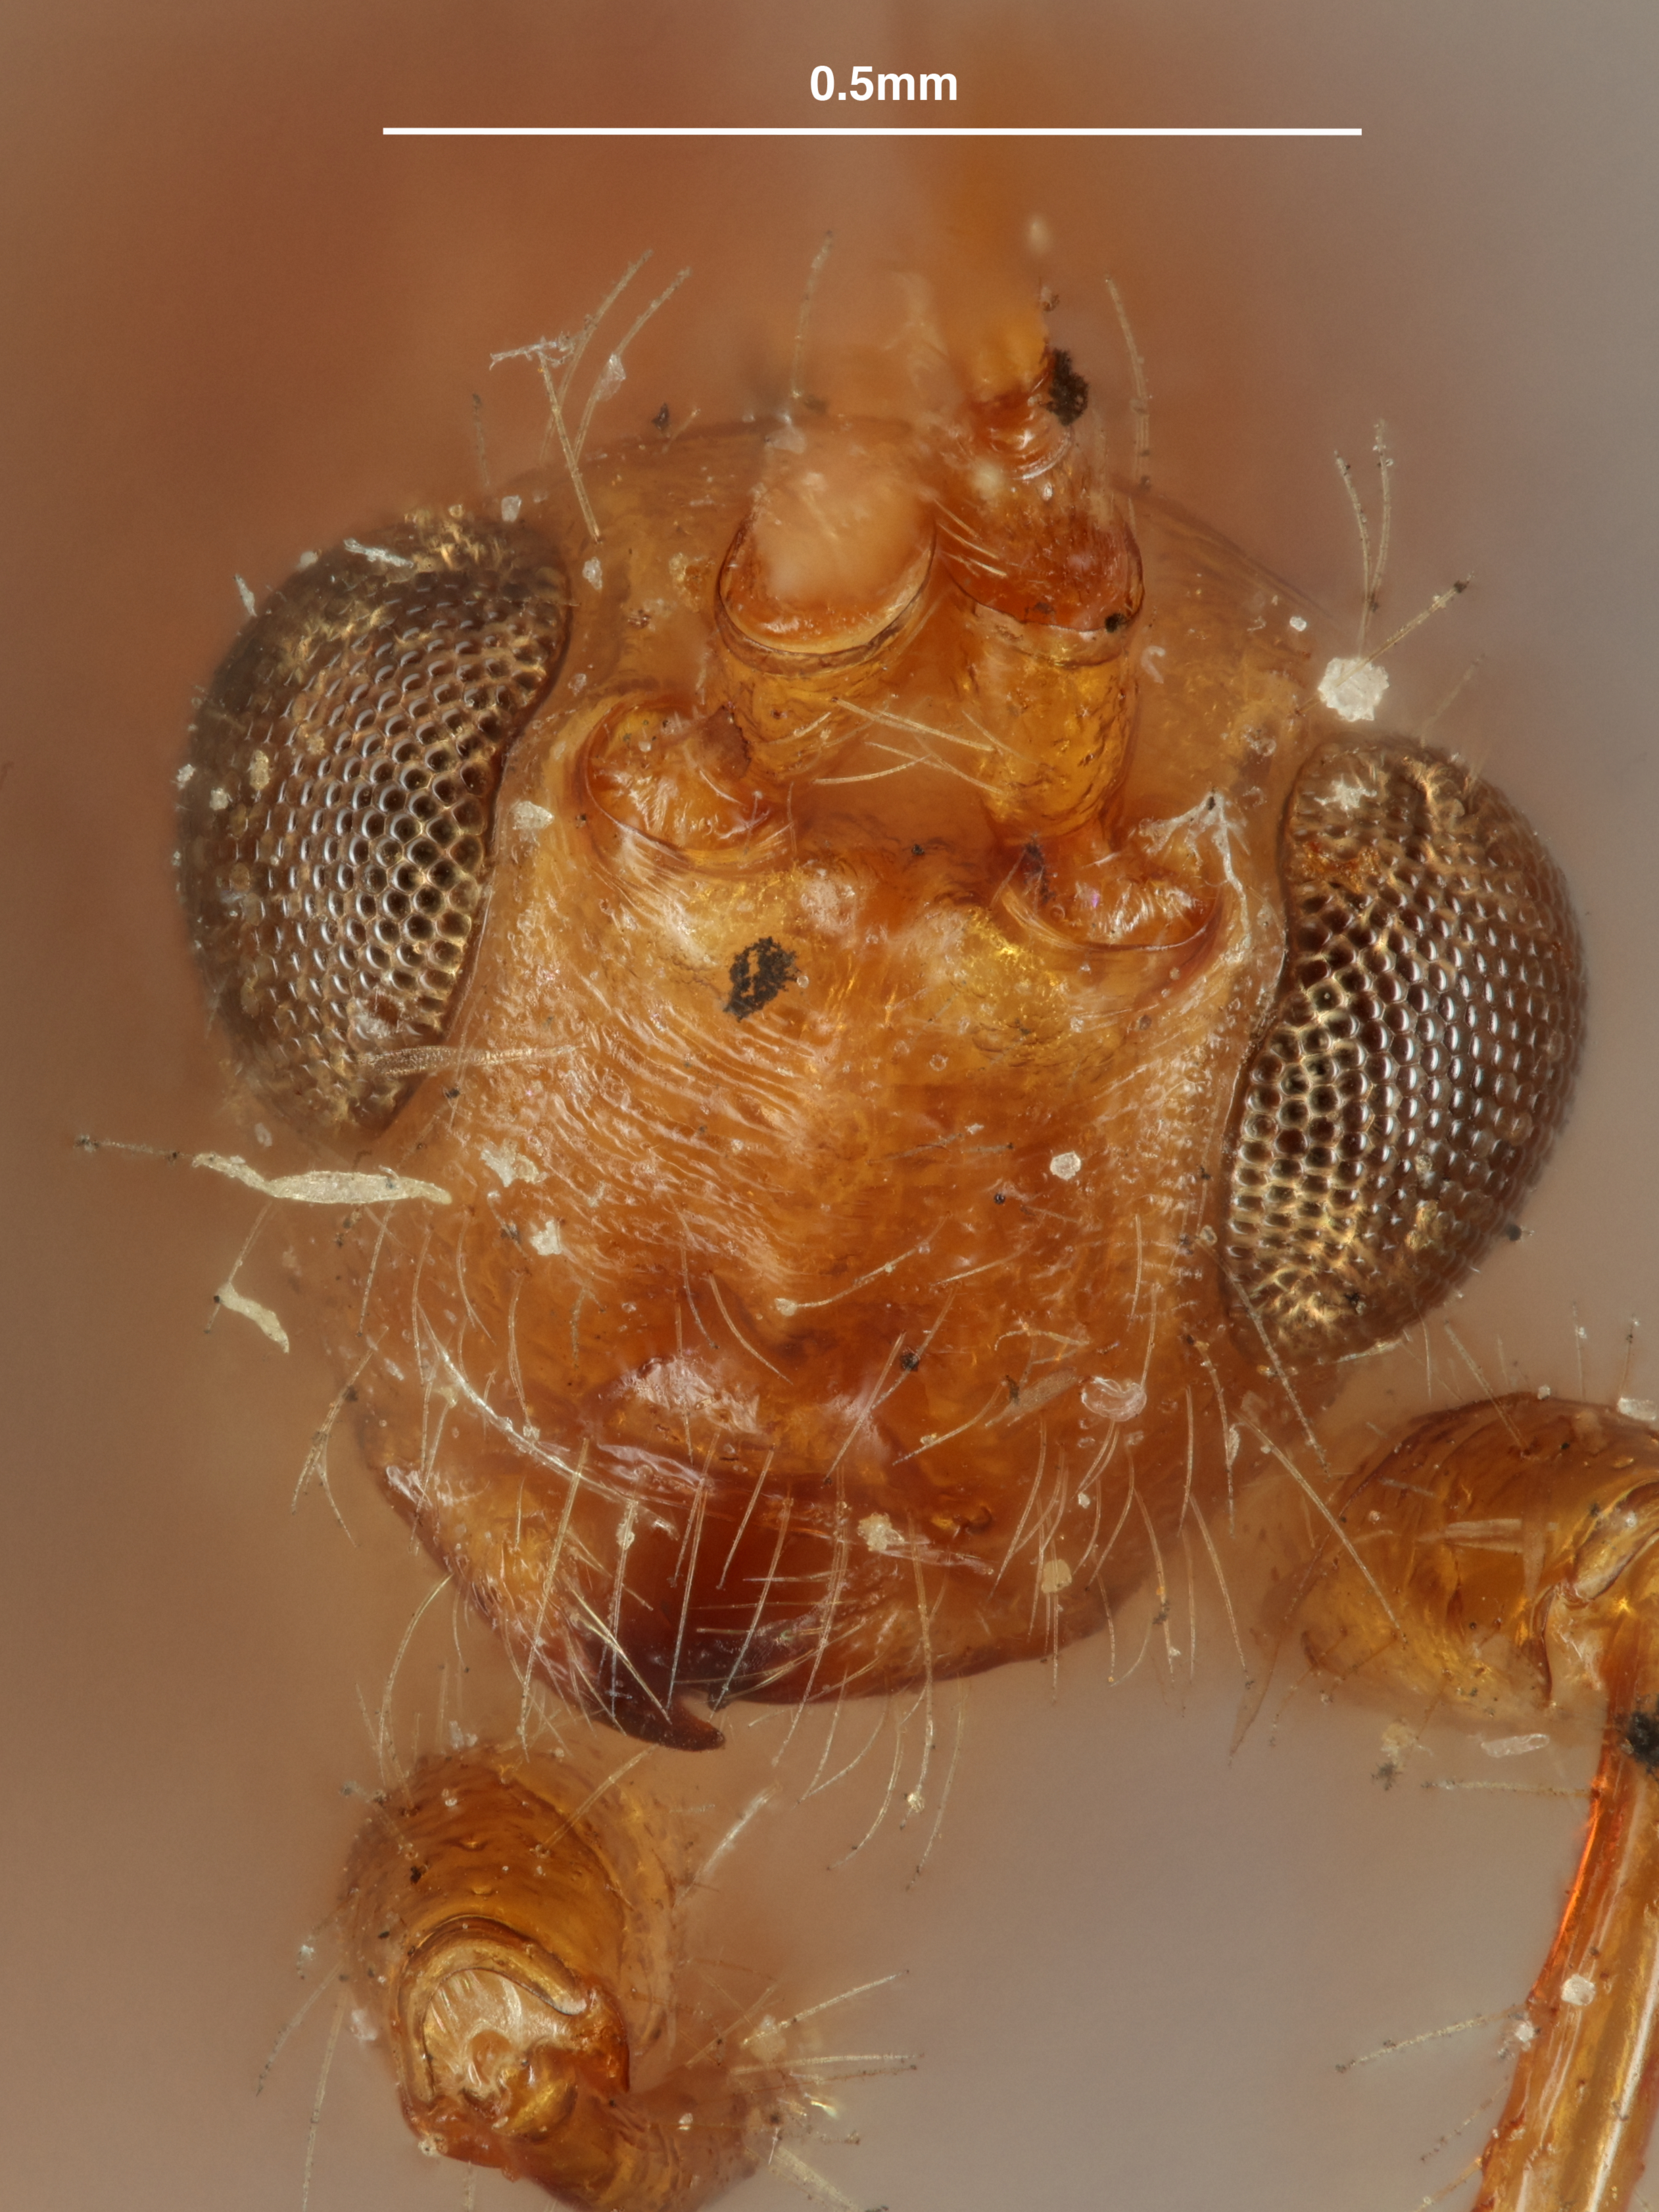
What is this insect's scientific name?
Spathius prodicus
